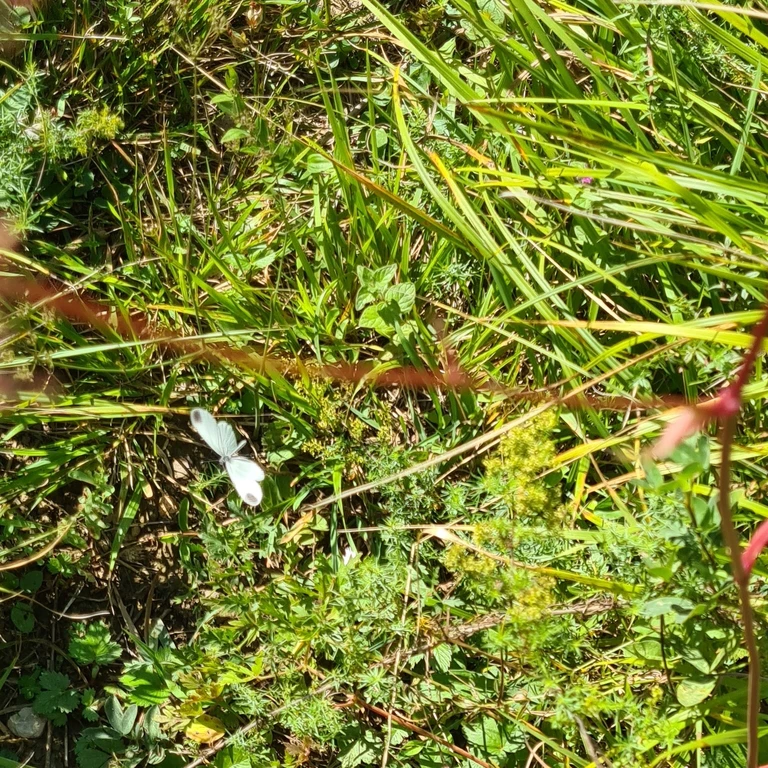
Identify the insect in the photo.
Leptidea sinapis/juvernica
